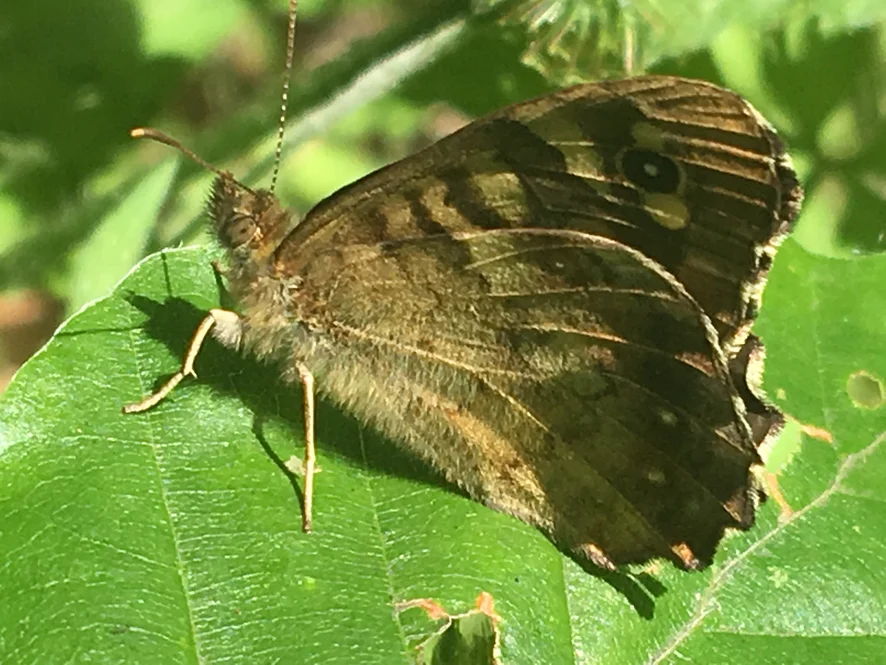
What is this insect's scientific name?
Pararge aegeria
